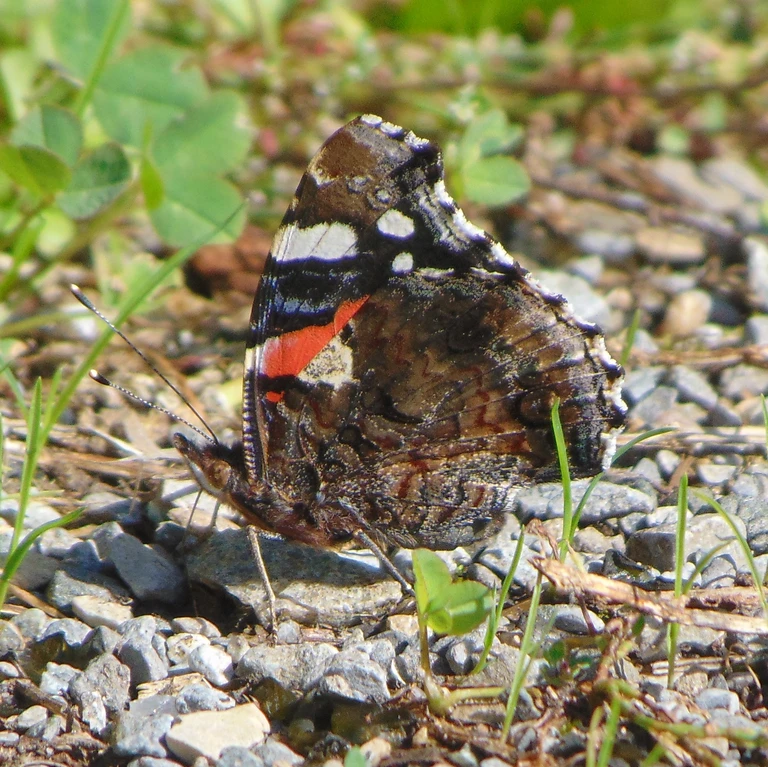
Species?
Vanessa atalanta
